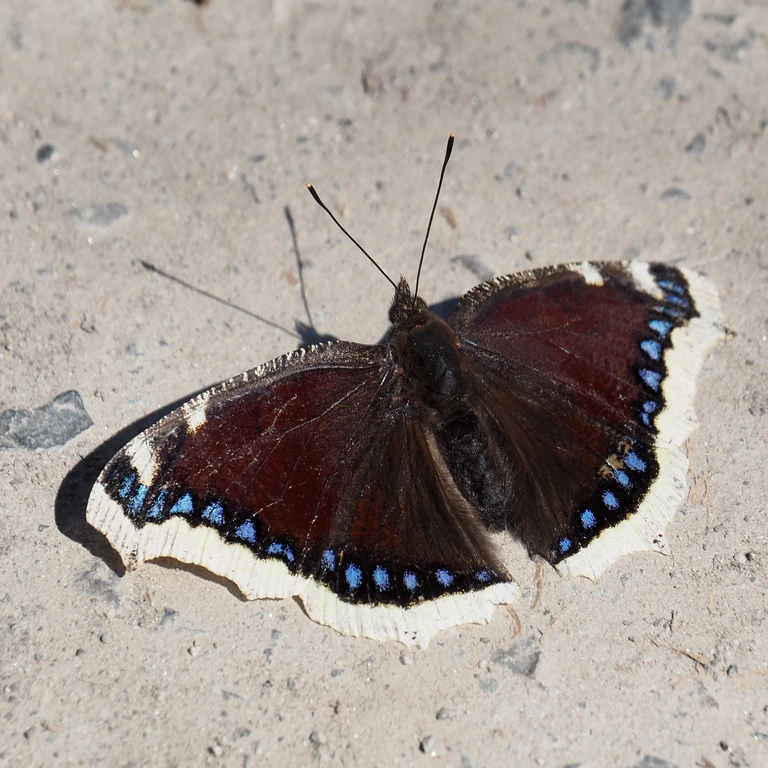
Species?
Nymphalis antiopa
